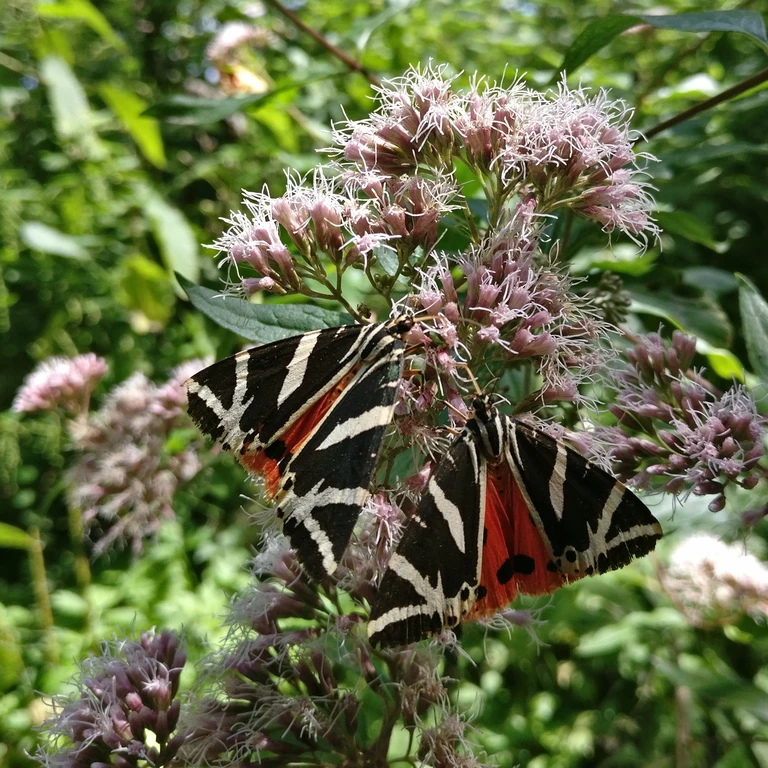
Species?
Euplagia quadripunctaria
